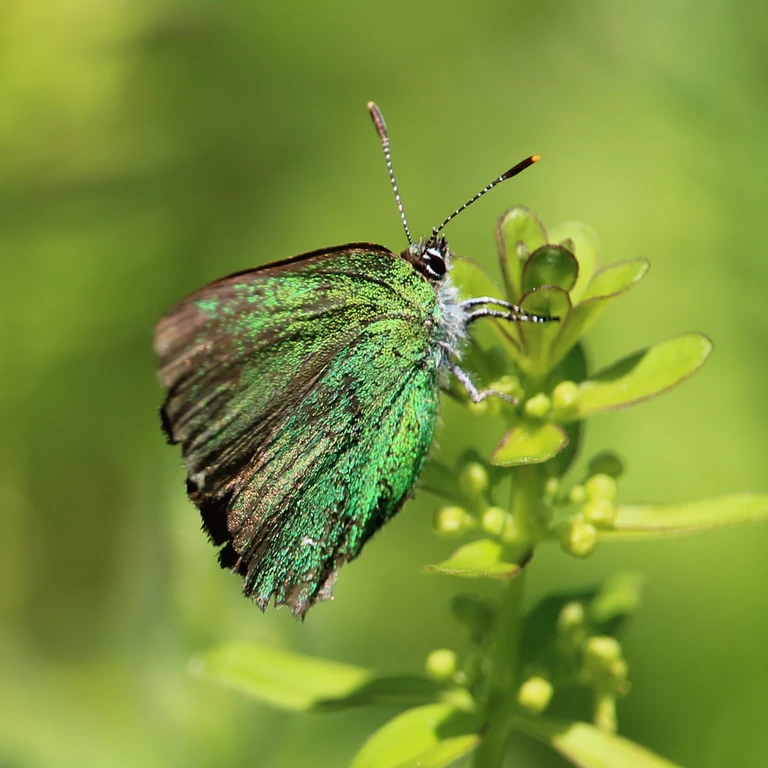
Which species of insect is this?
Callophrys rubi
